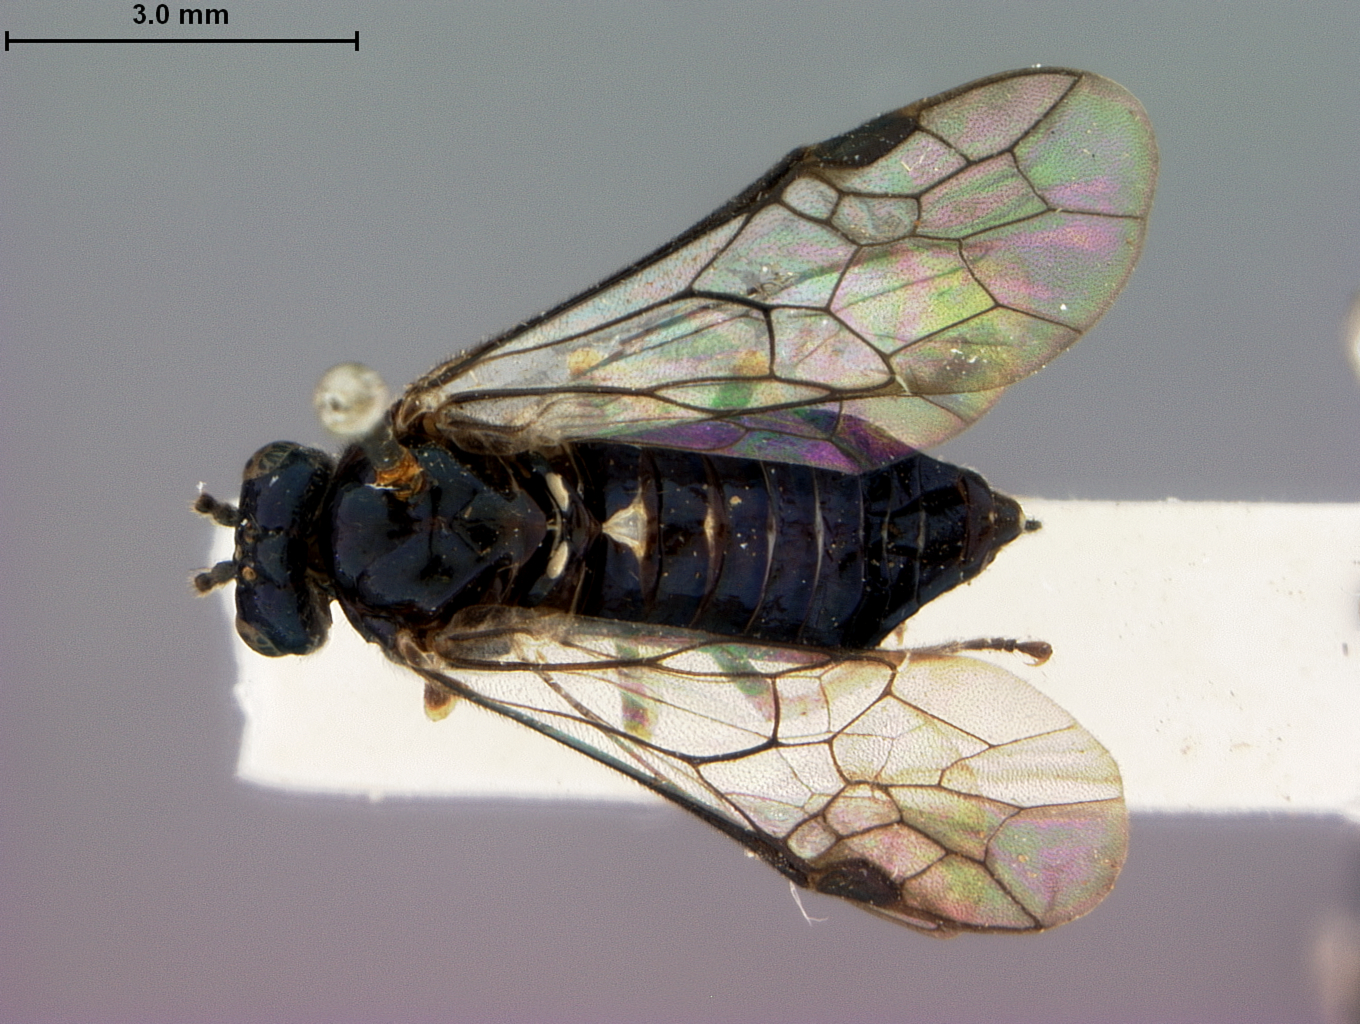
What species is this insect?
Amonophadnus submetallicus
